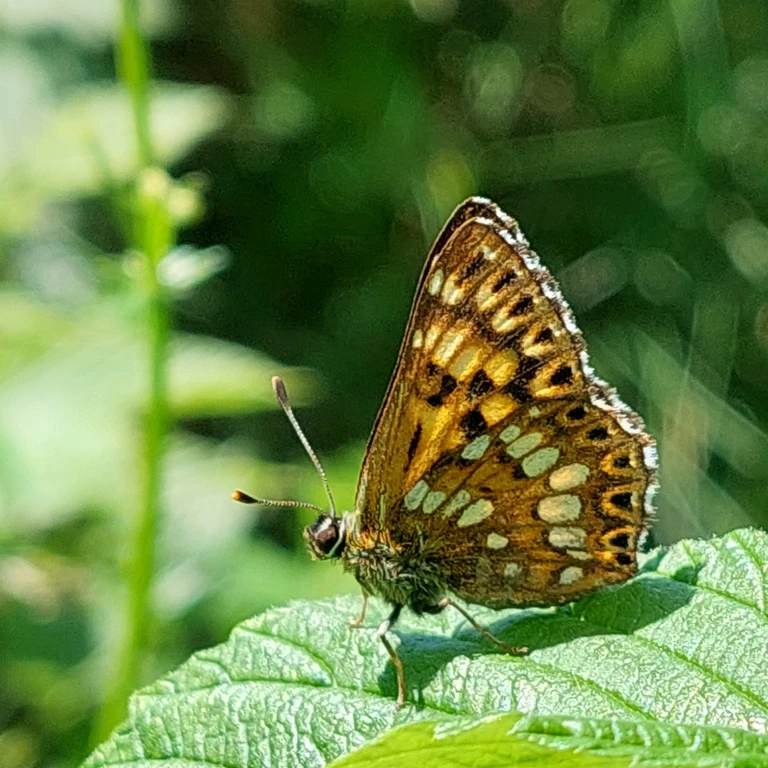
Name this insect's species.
Hamearis lucina
